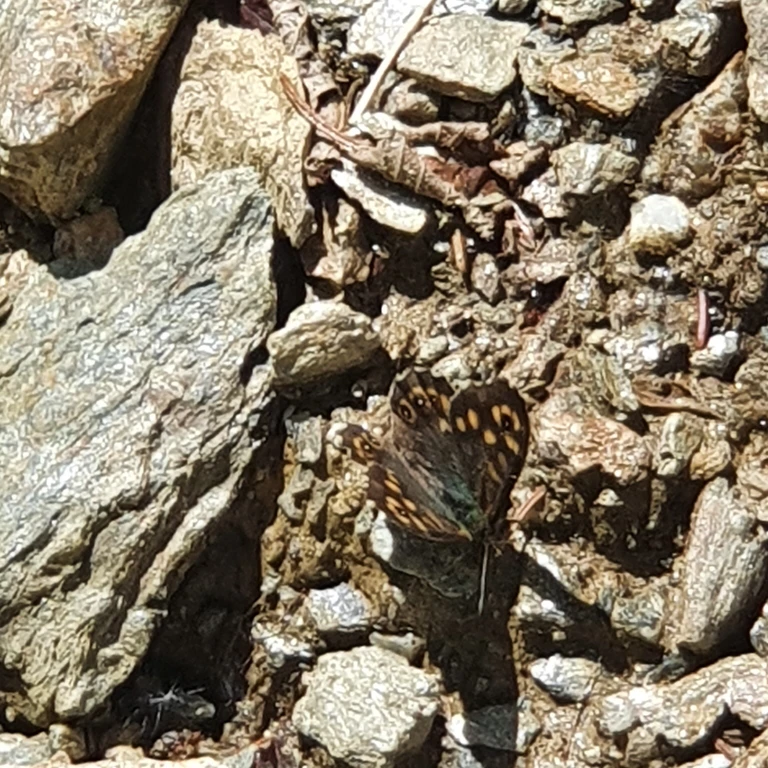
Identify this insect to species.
Pararge aegeria
